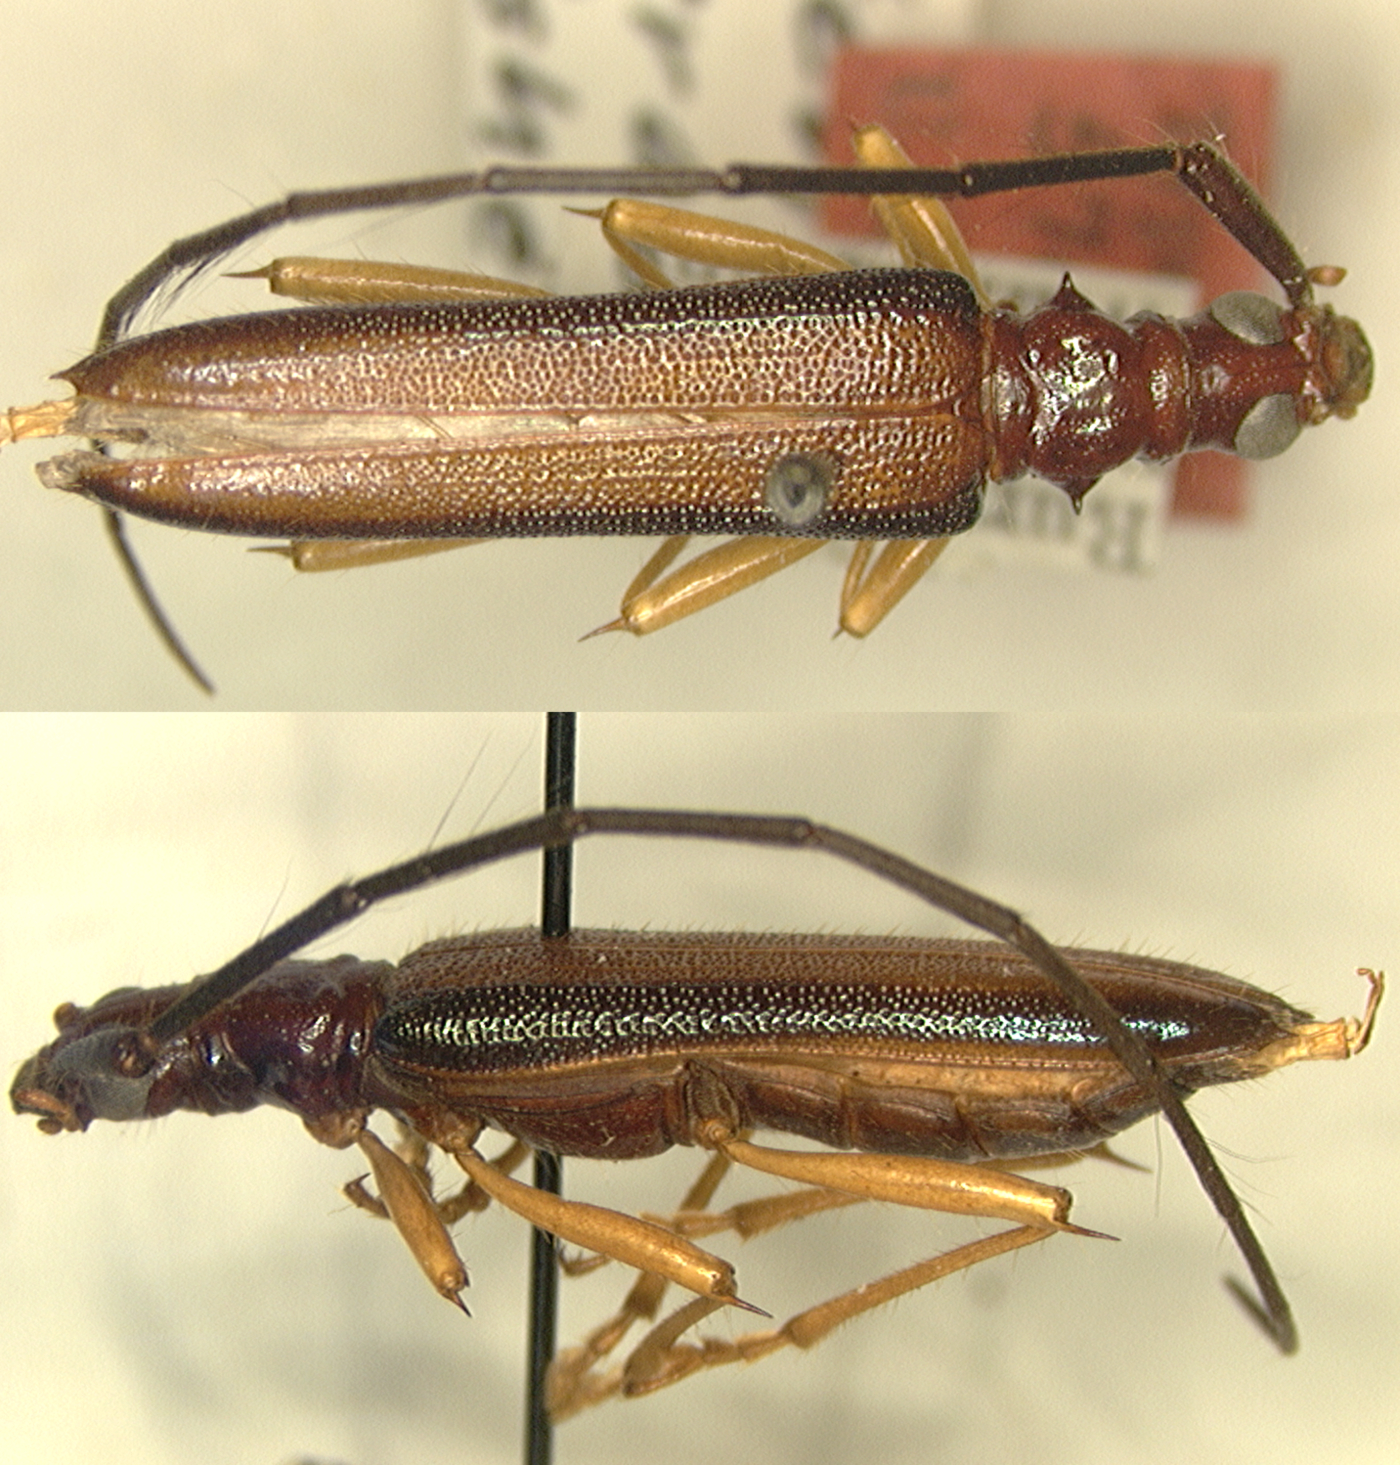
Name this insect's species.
Distenia lateralis
